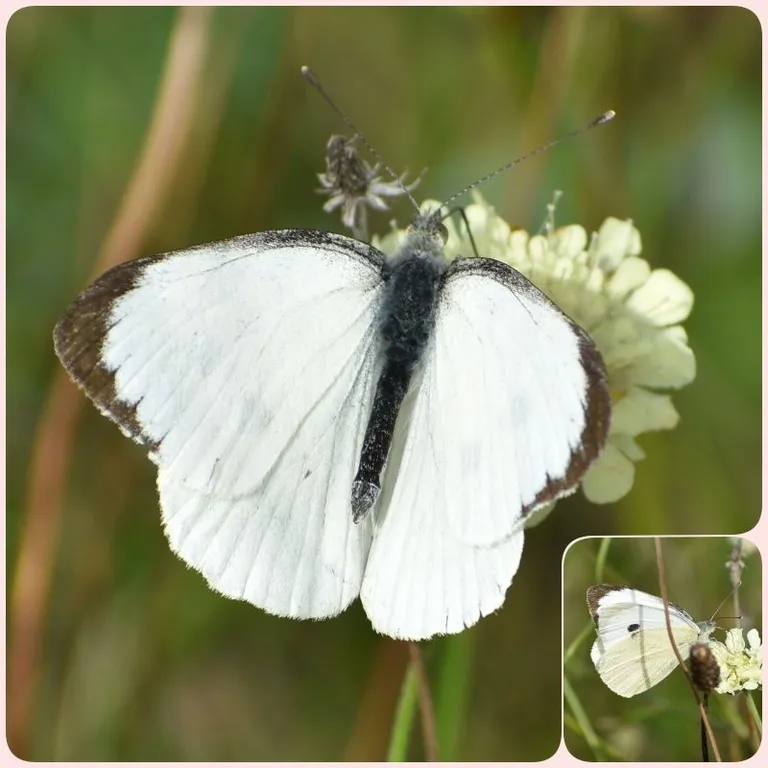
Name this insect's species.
Pieris brassicae
